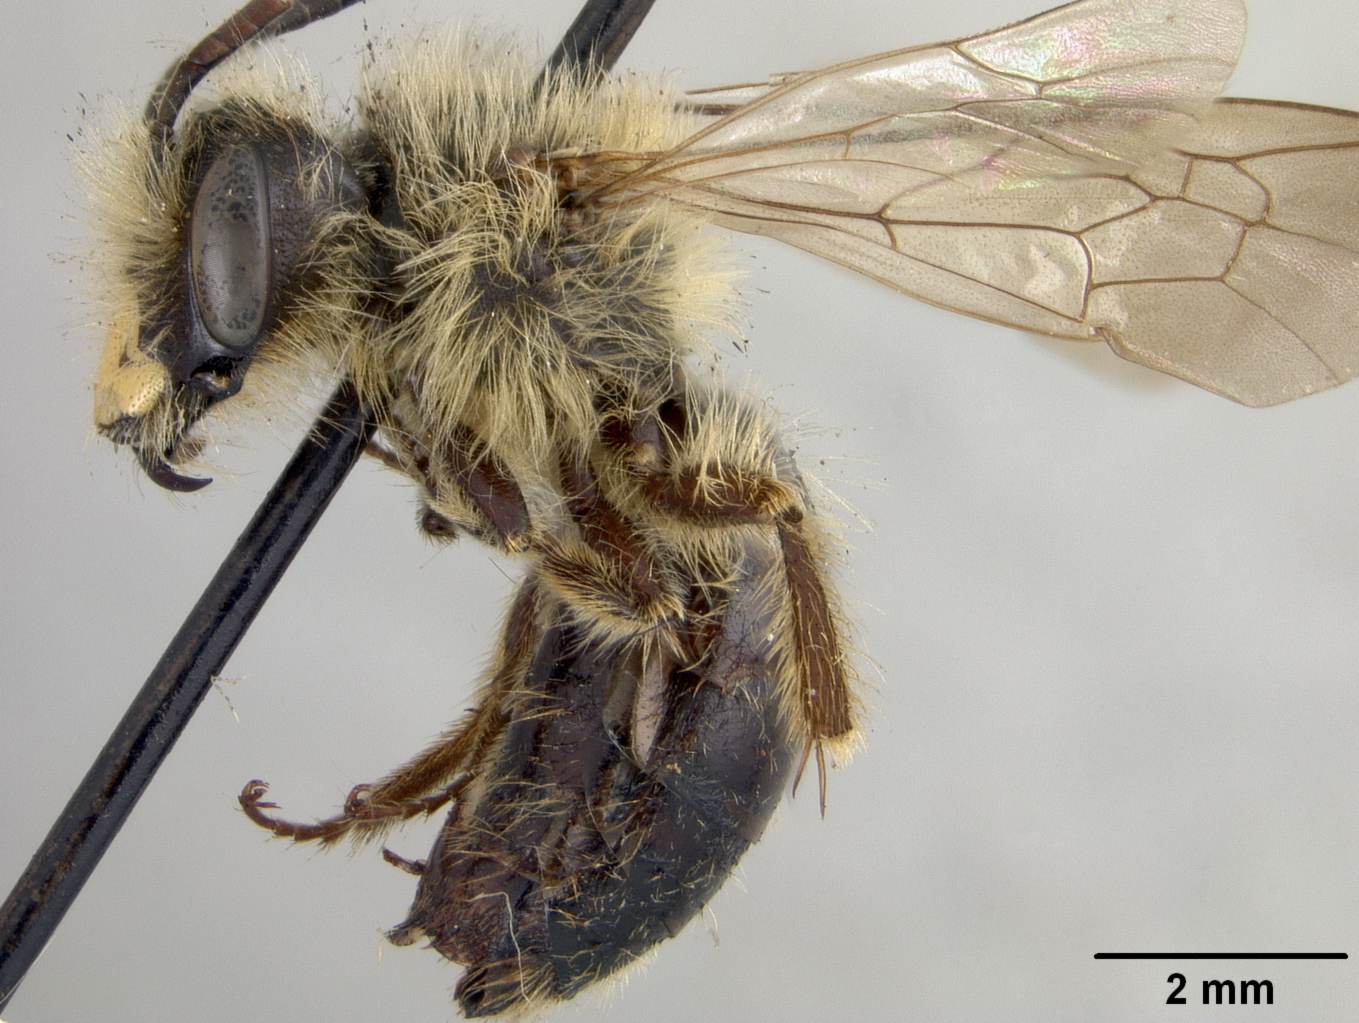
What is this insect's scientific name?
Andrena leptanthi
